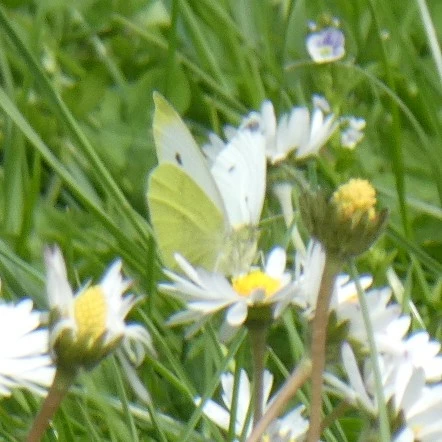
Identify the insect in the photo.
Pieris rapae
